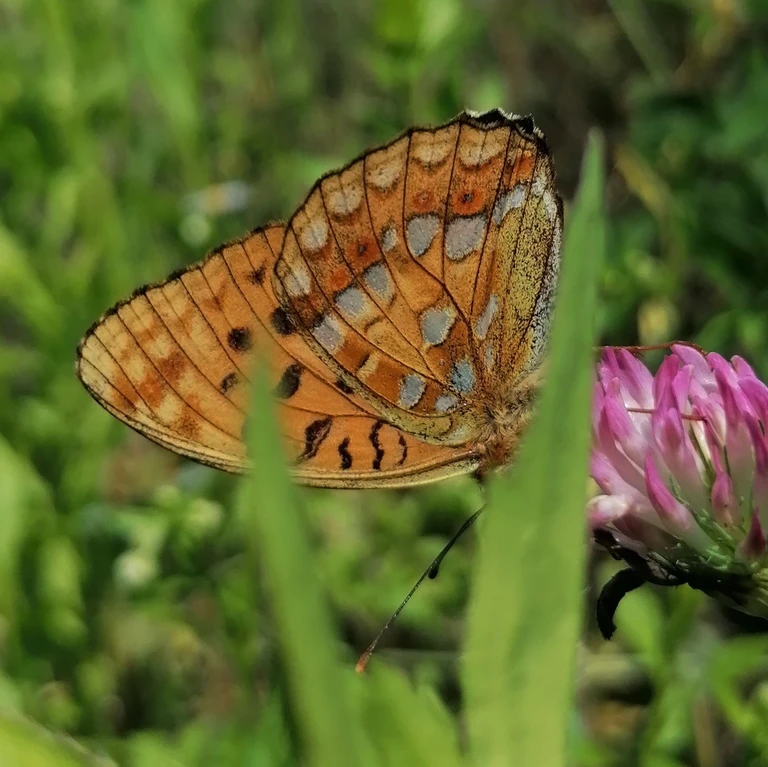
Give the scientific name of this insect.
Fabriciana adippe
